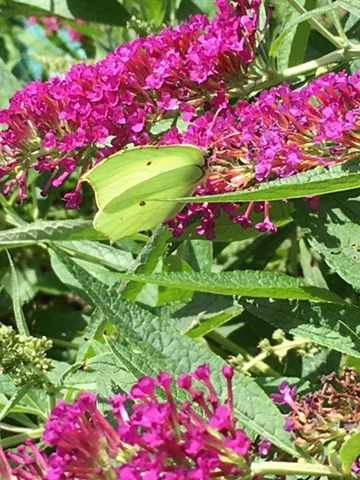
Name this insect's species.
Gonepteryx rhamni
